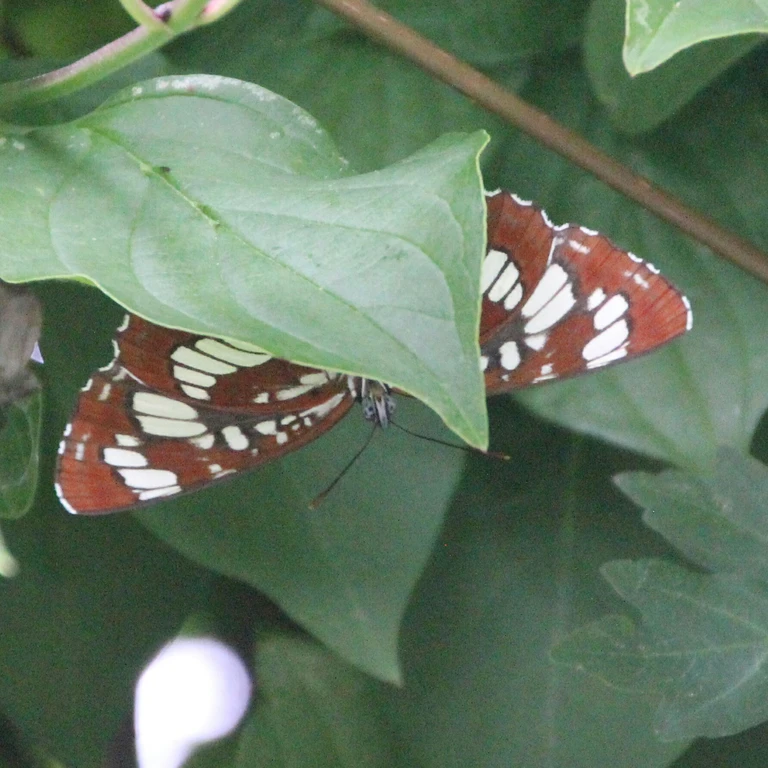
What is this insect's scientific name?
Neptis rivularis
